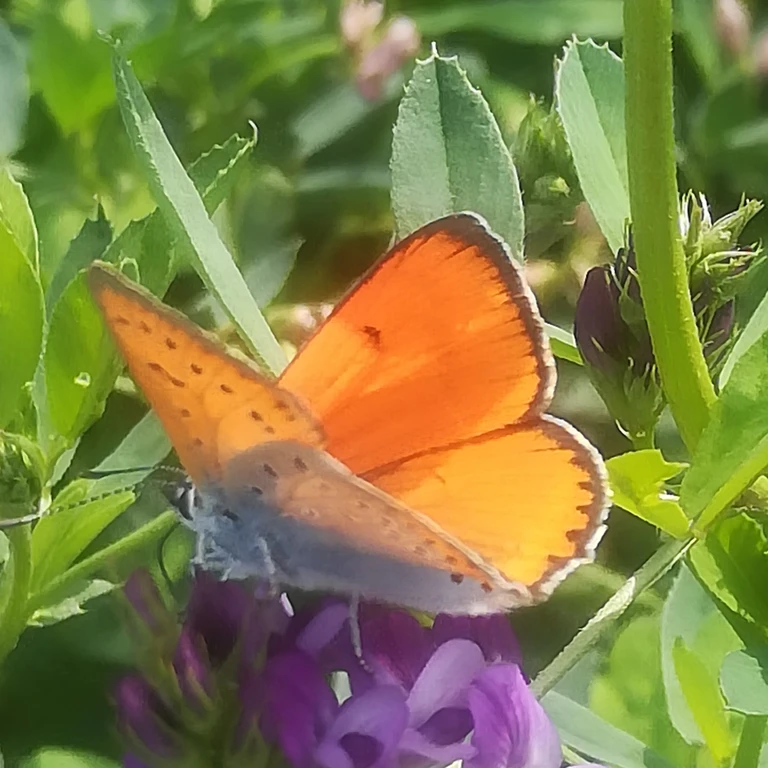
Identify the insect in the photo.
Lycaena dispar
